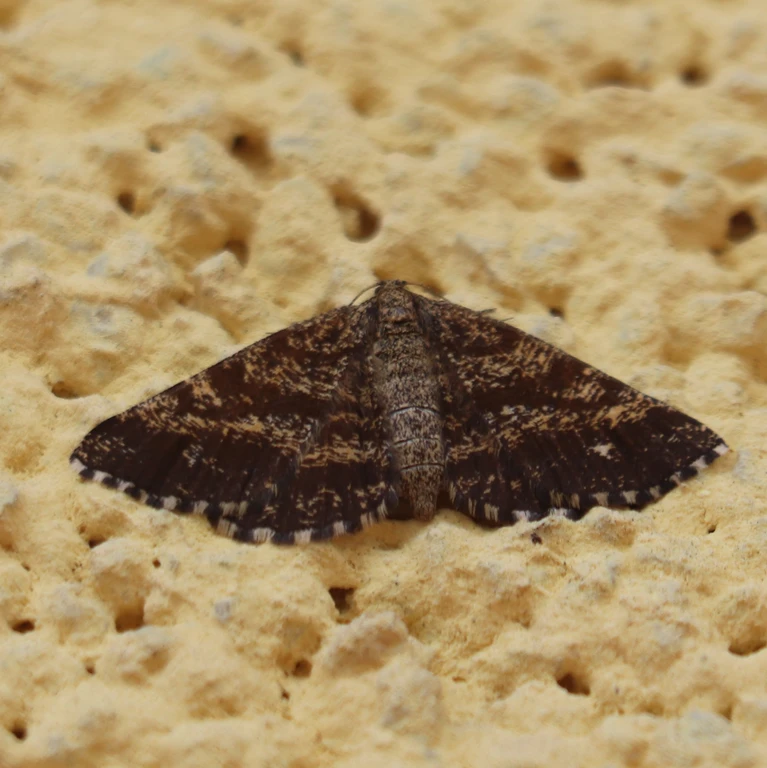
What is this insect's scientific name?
Ematurga atomaria
